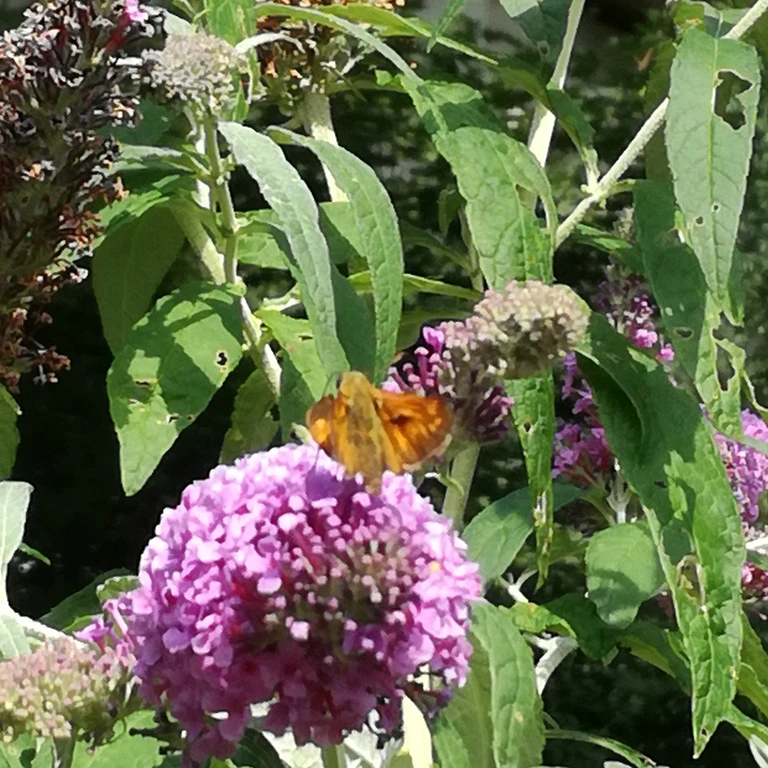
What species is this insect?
Ochlodes sylvanus (also Ochlodes venata)
